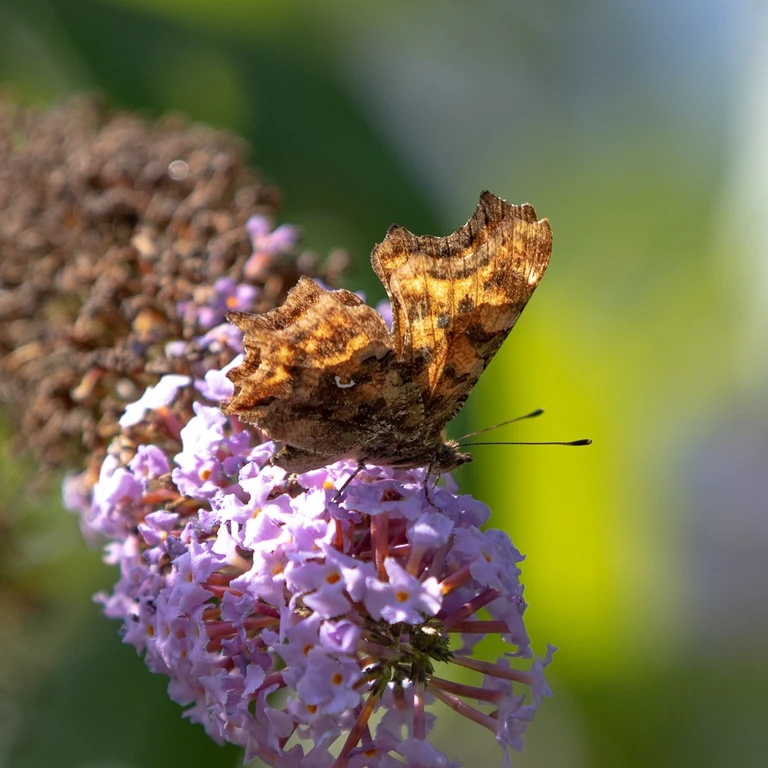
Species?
Polygonia c-album
